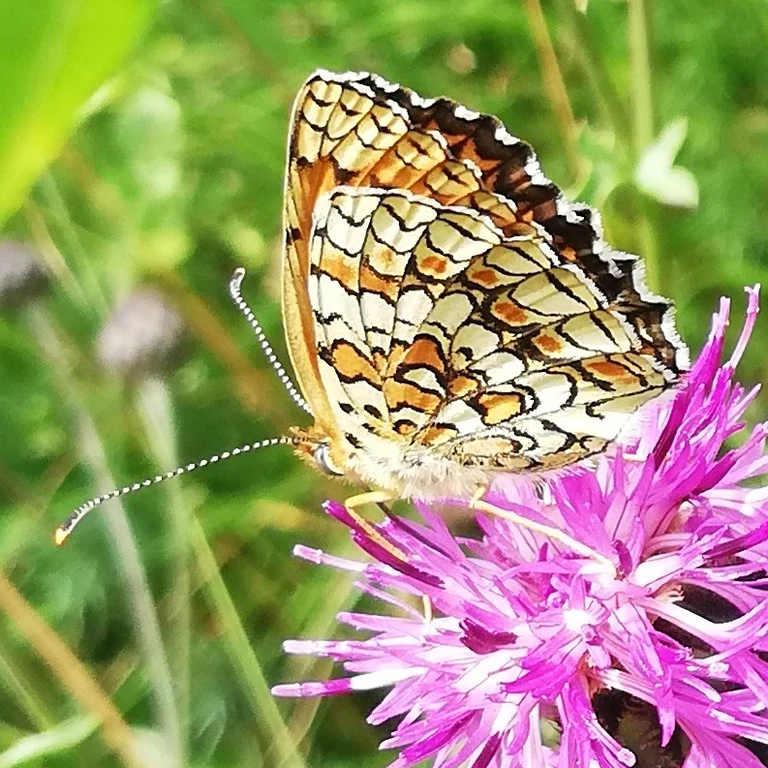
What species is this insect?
Melitaea phoebe
